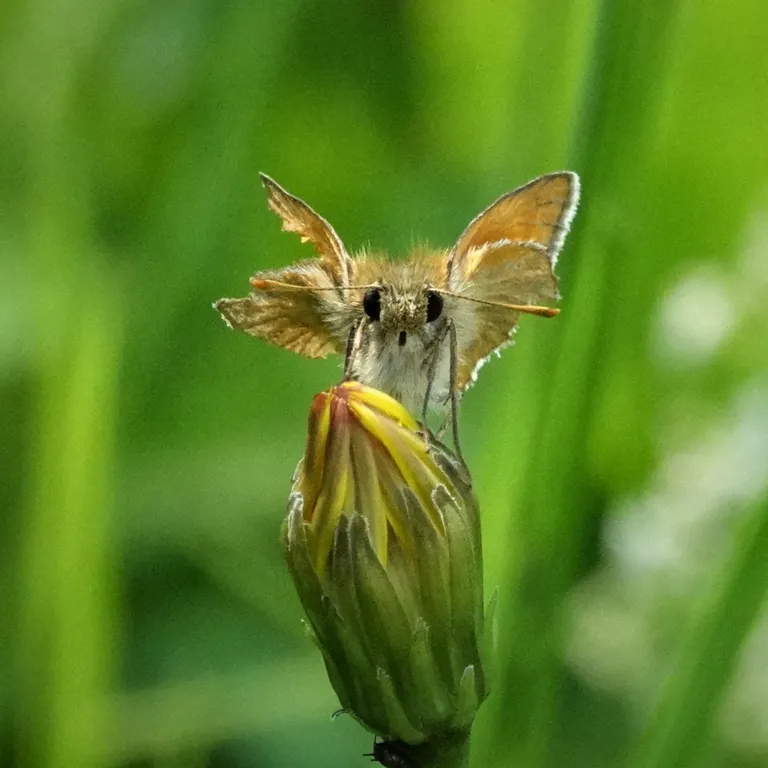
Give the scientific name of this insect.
Thymelicus sylvestris
